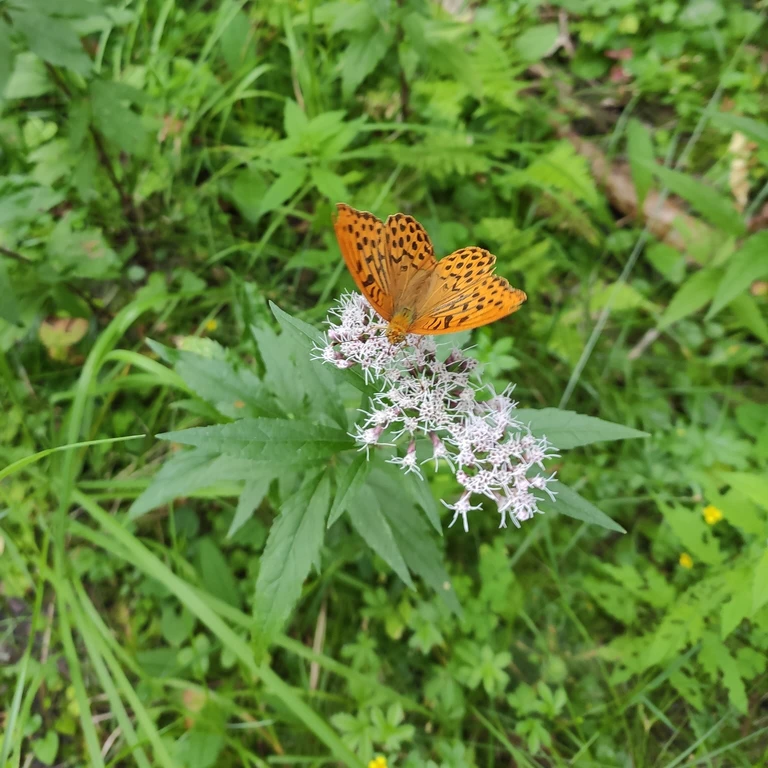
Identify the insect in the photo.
Argynnis paphia
